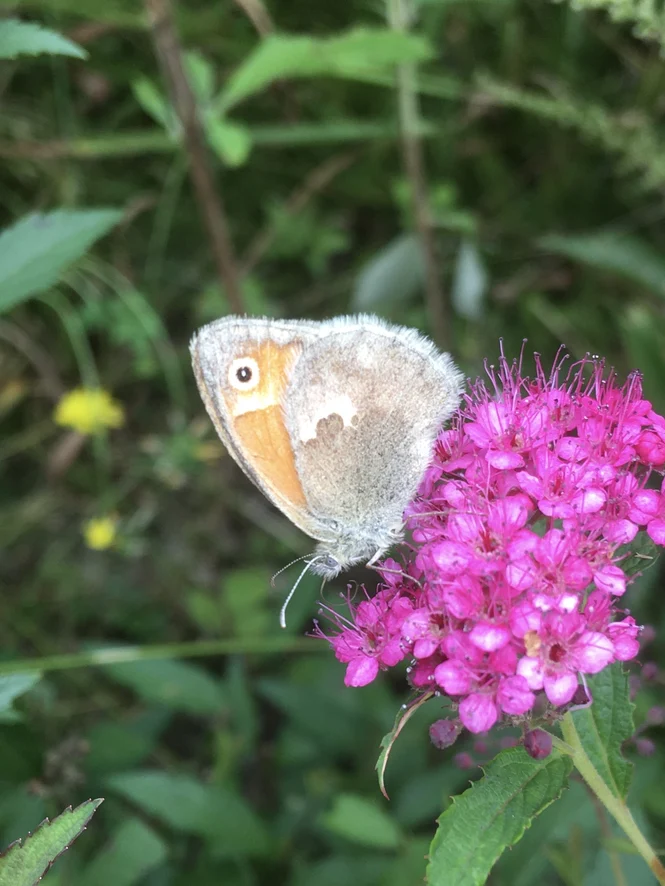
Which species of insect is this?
Coenonympha pamphilus
